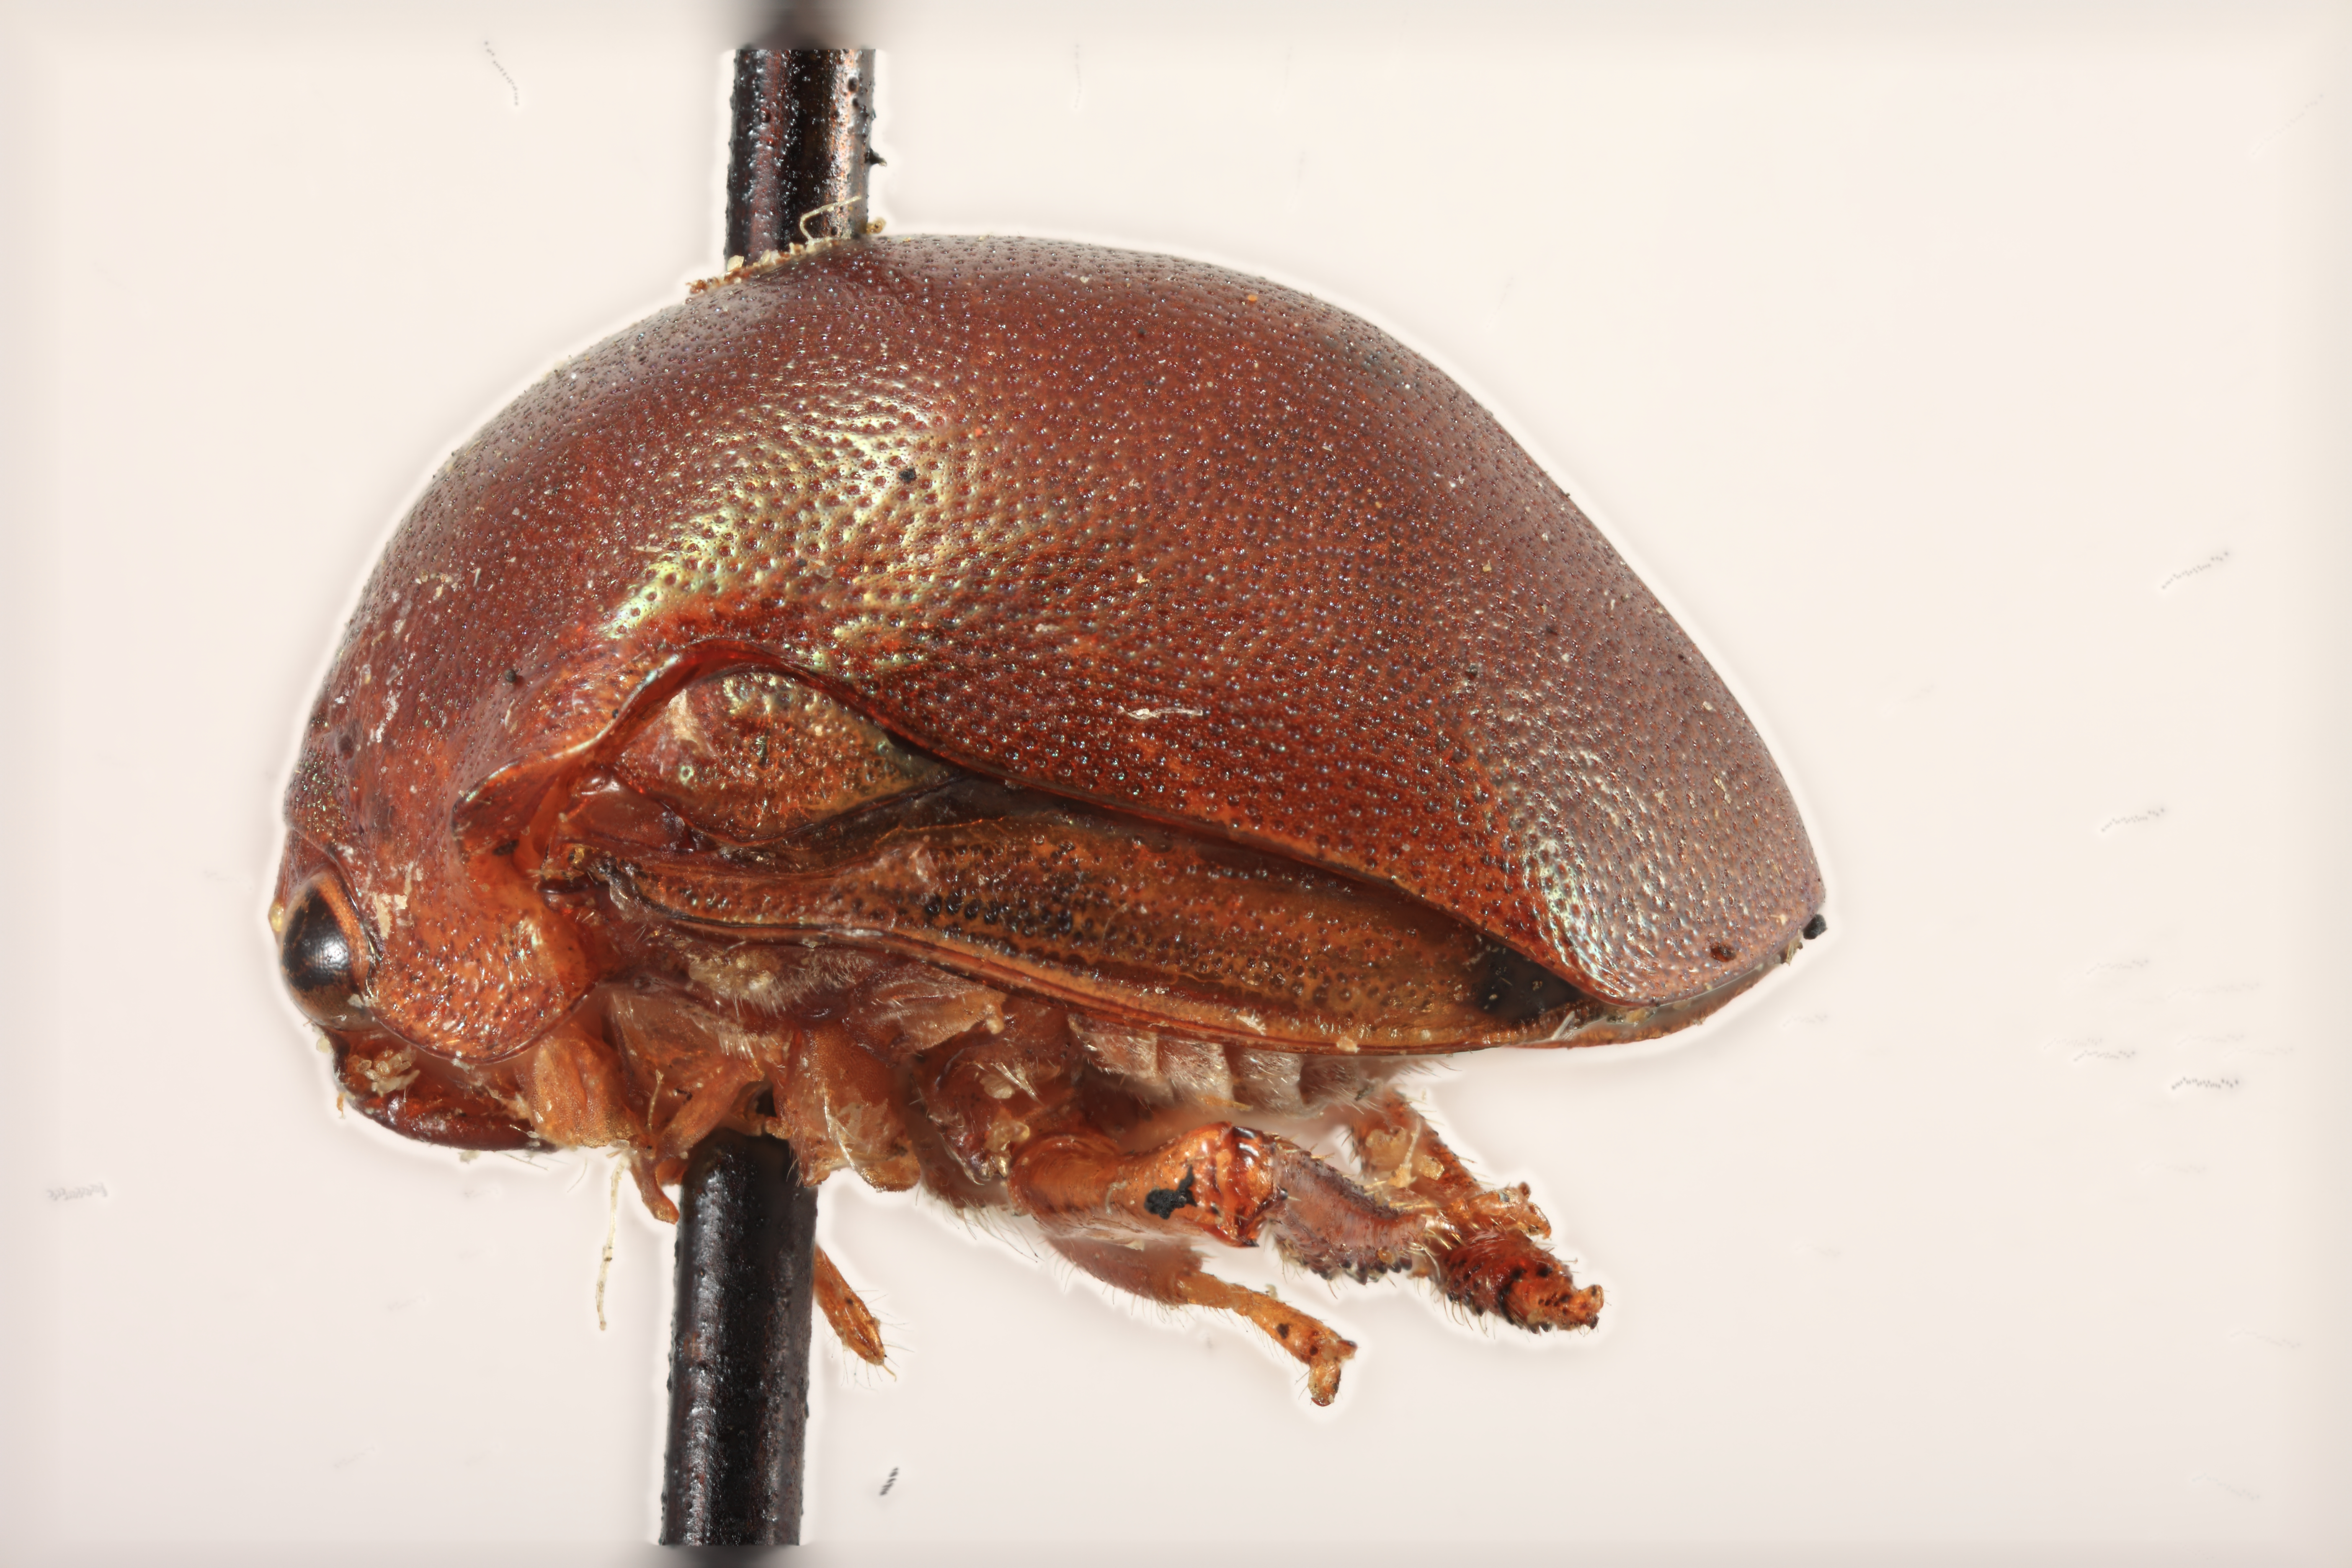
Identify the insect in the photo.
Chelyoidea brunnea
